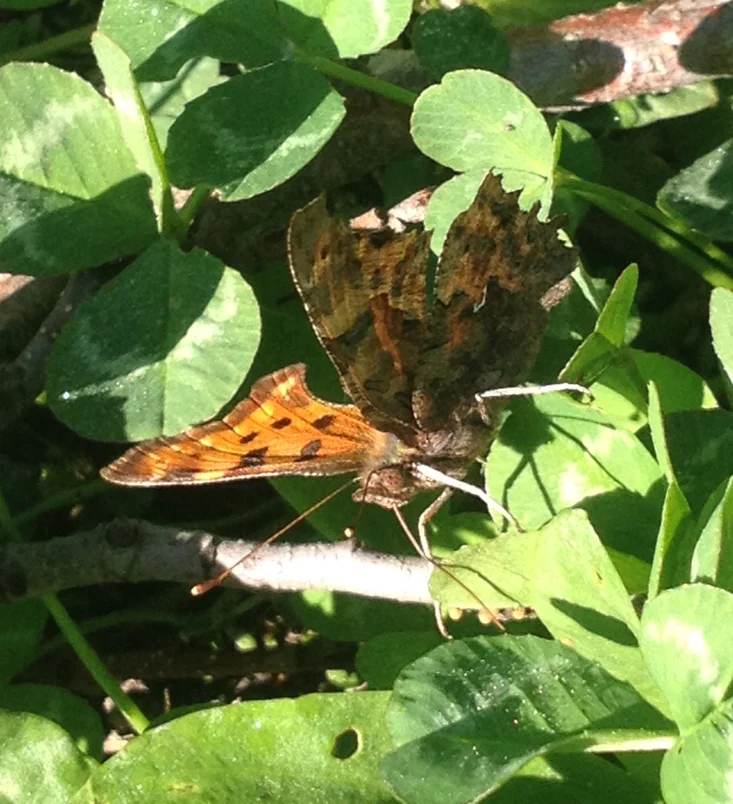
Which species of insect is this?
Polygonia c-album
